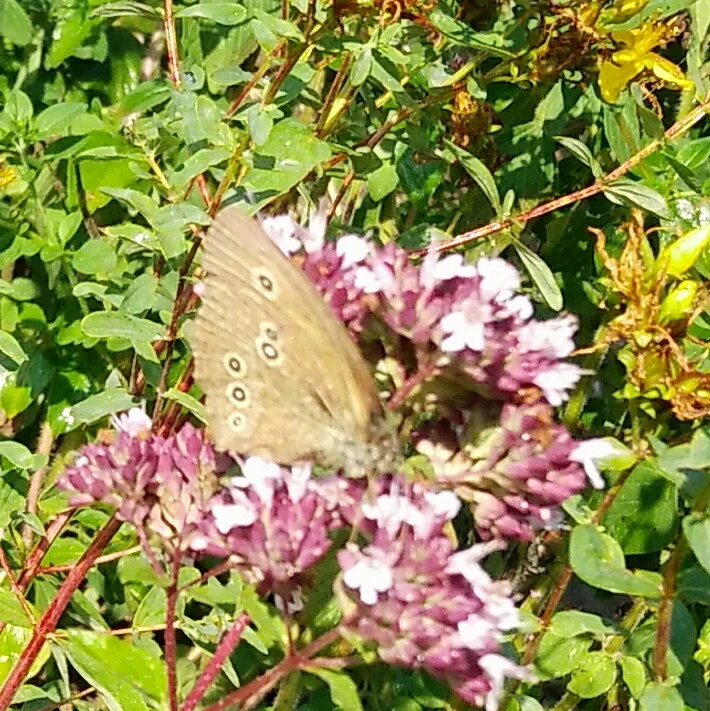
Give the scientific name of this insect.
Aphantopus hyperantus
